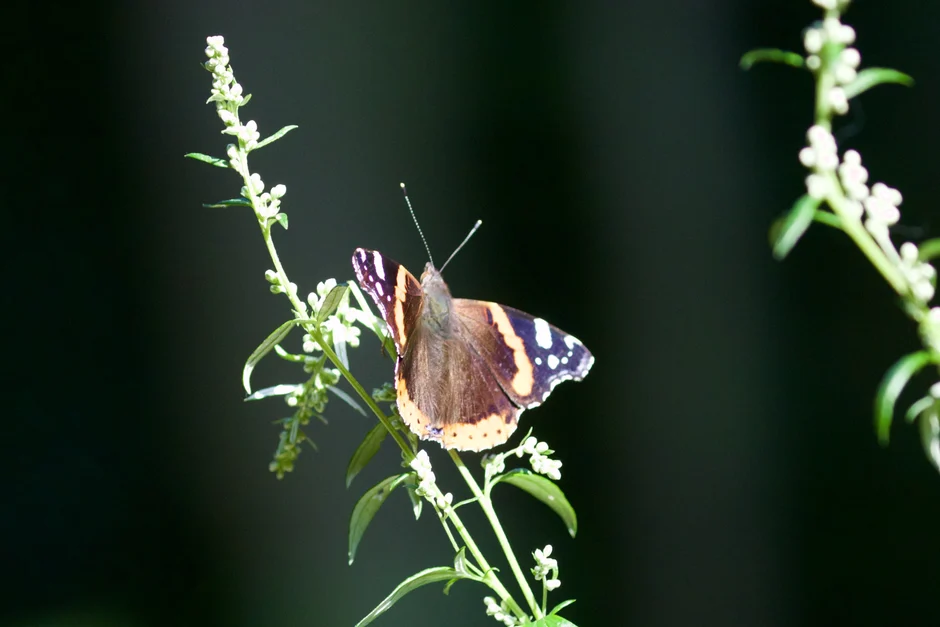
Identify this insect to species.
Vanessa atalanta
